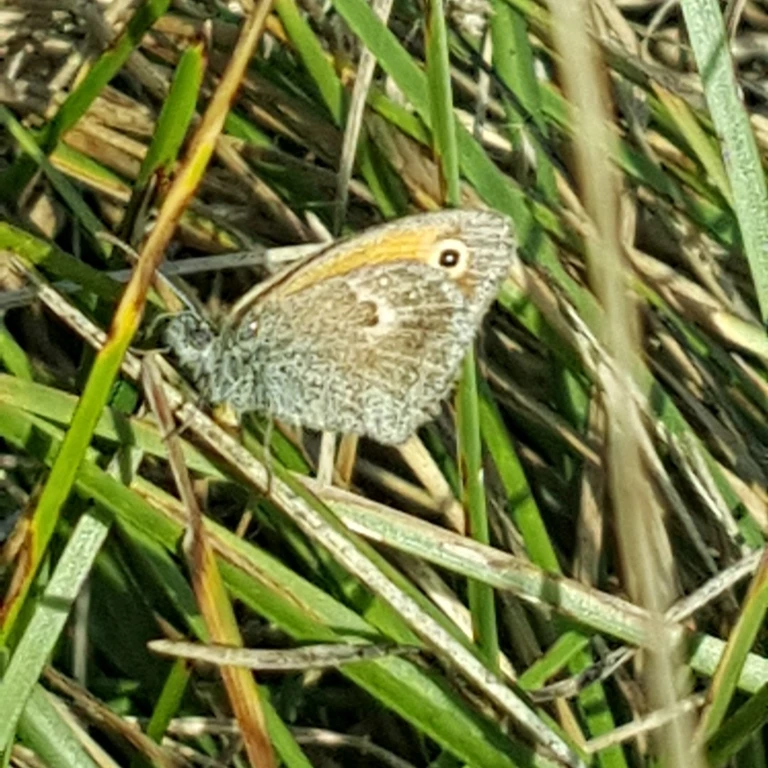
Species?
Coenonympha pamphilus
